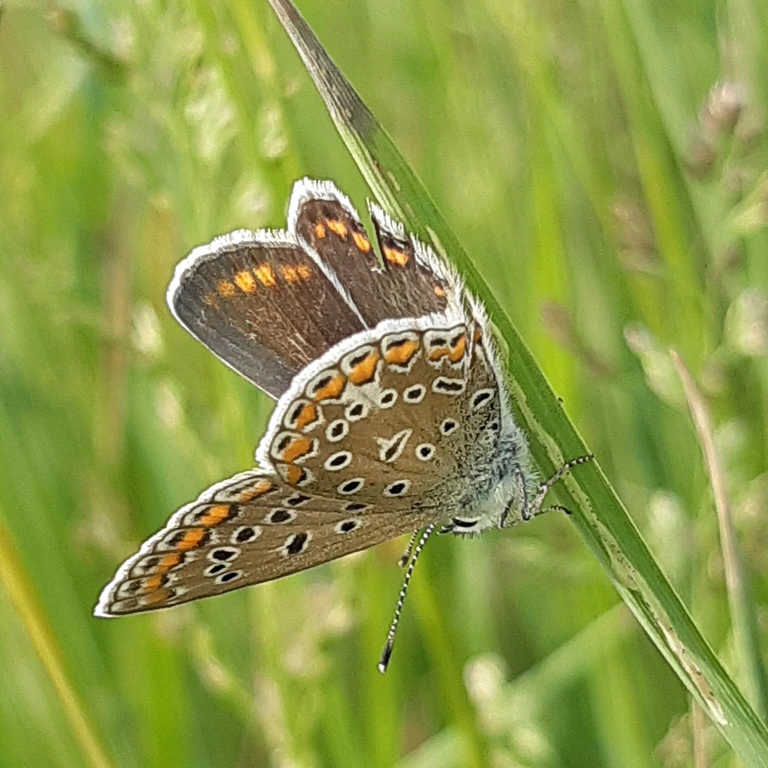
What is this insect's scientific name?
Polyommatus icarus
